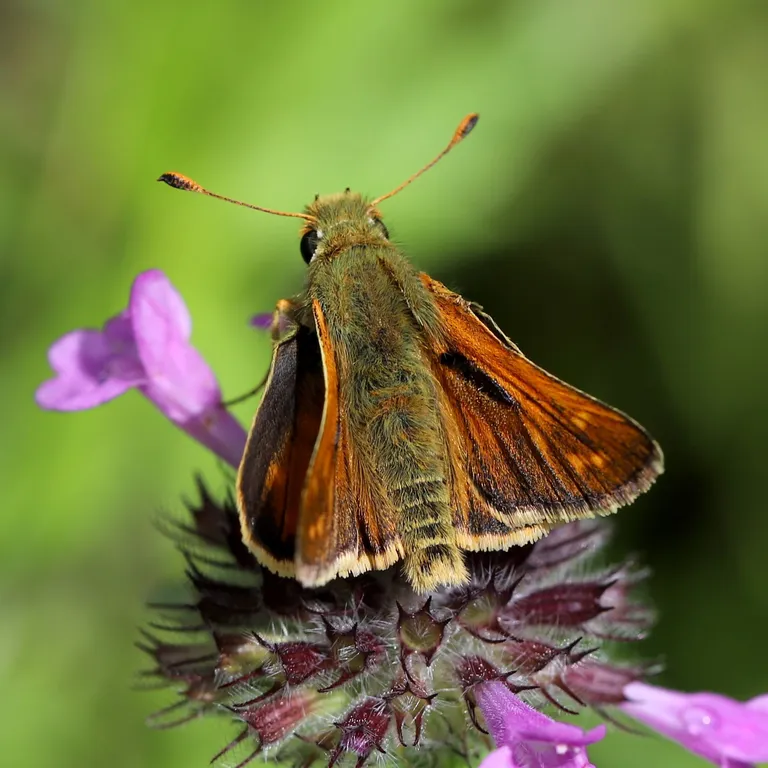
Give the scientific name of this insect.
Hesperia comma
